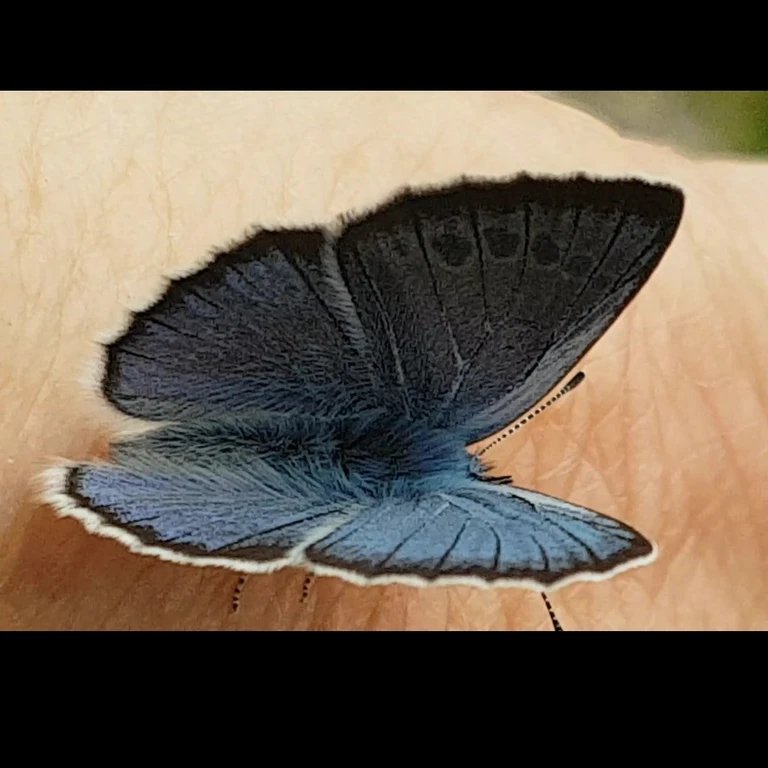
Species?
Glaucopsyche alexis
